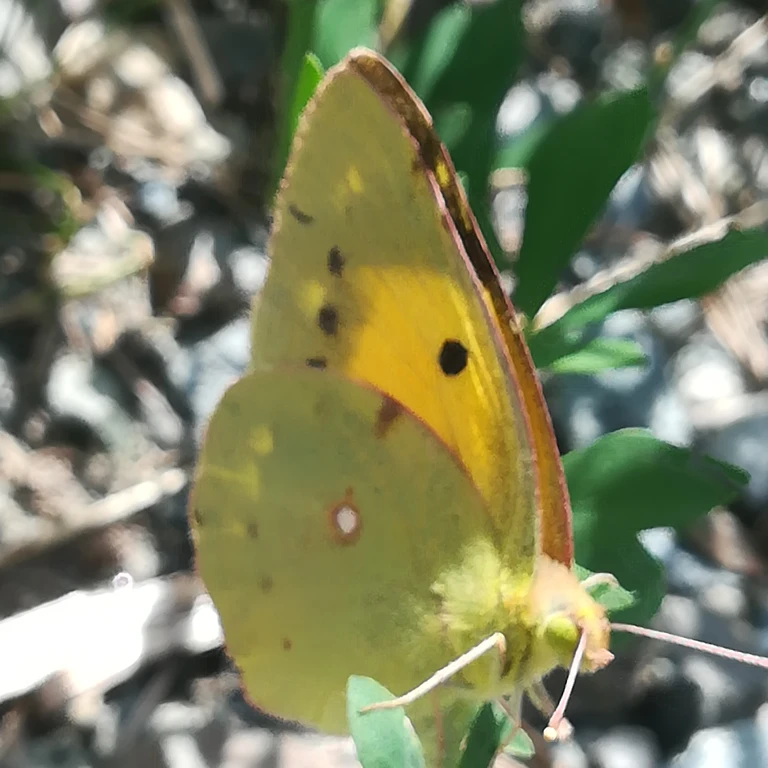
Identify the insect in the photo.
Colias croceus
